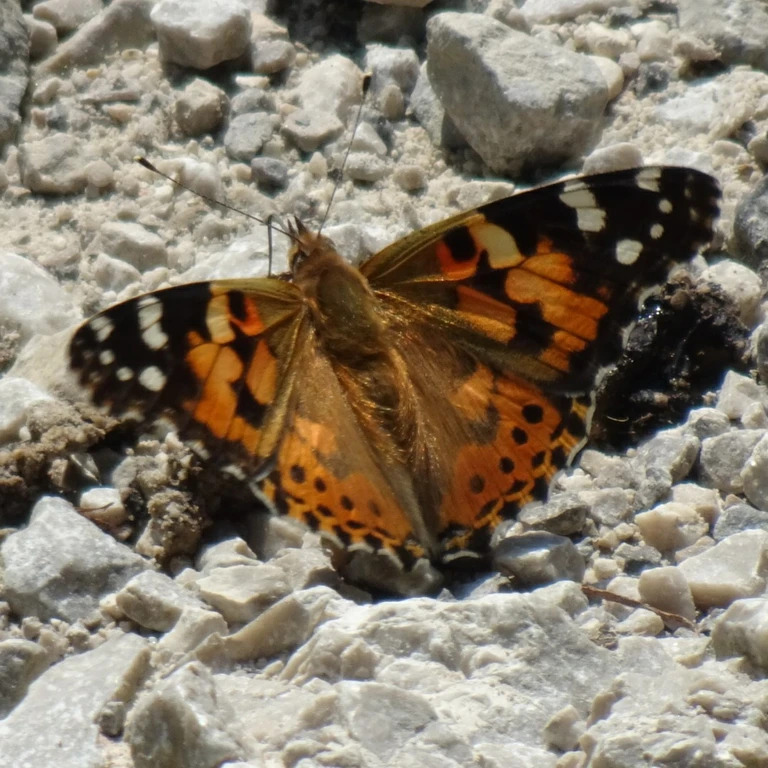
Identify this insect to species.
Vanessa cardui
